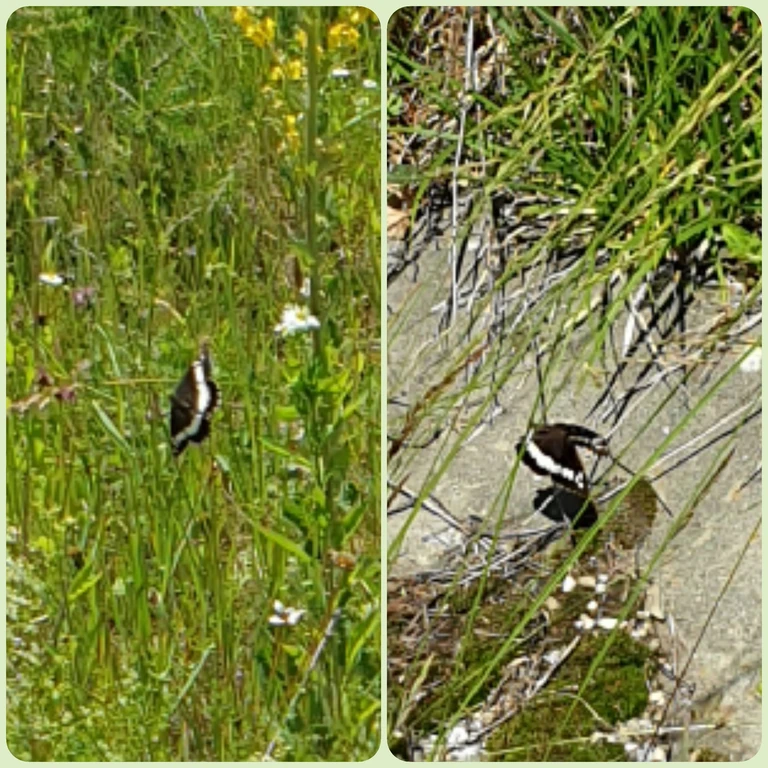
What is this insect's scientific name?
Brintesia circe
